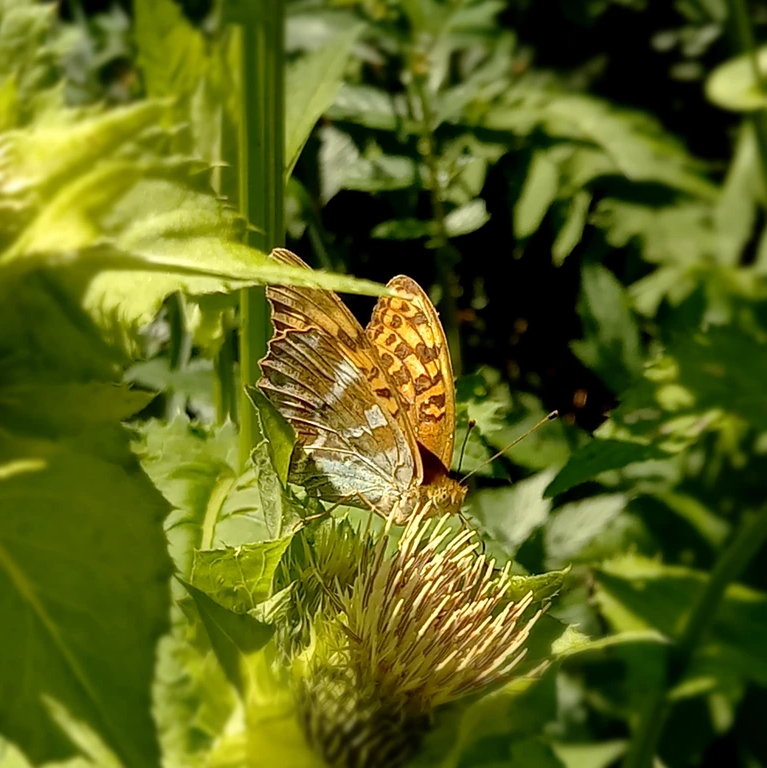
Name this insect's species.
Argynnis paphia
